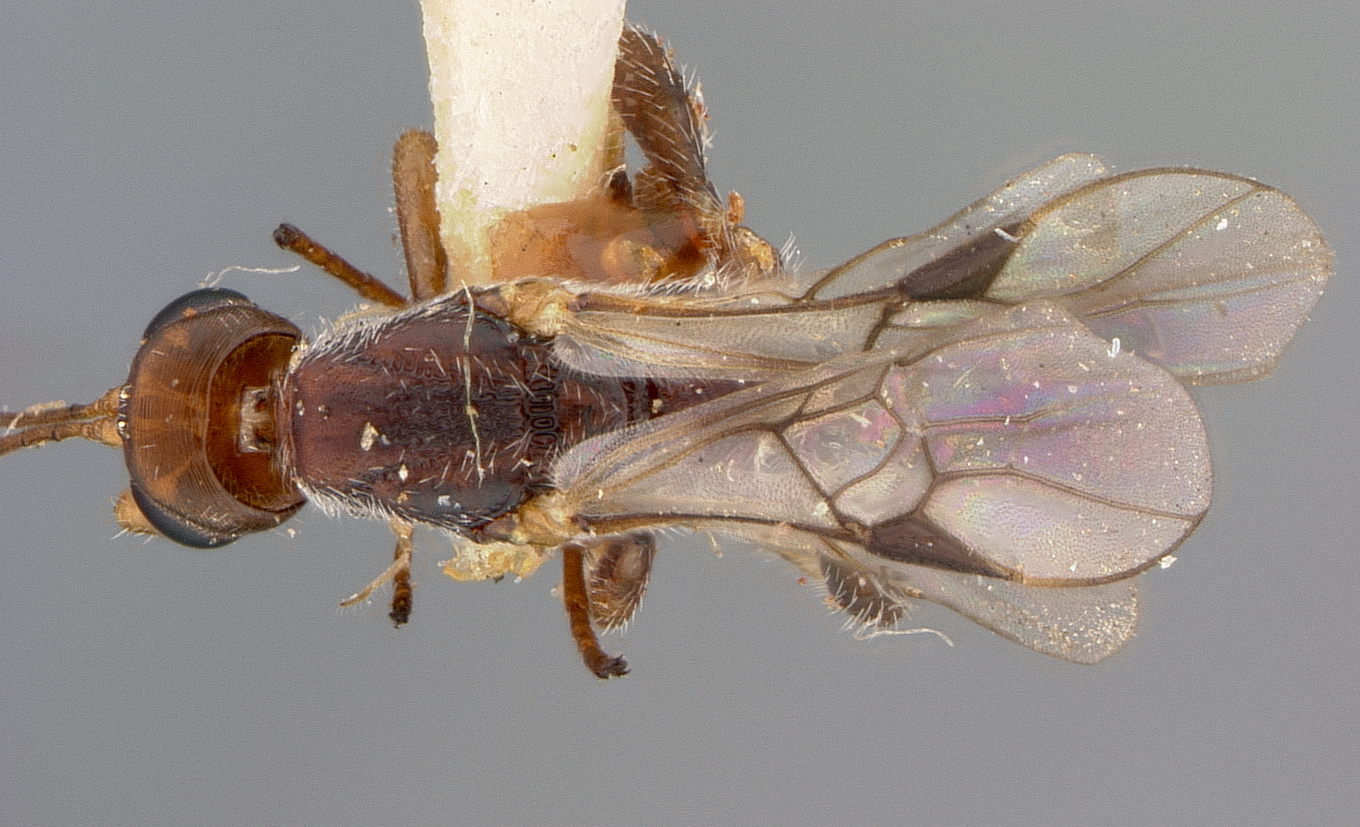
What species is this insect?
Acrophasmus ferrugineus
